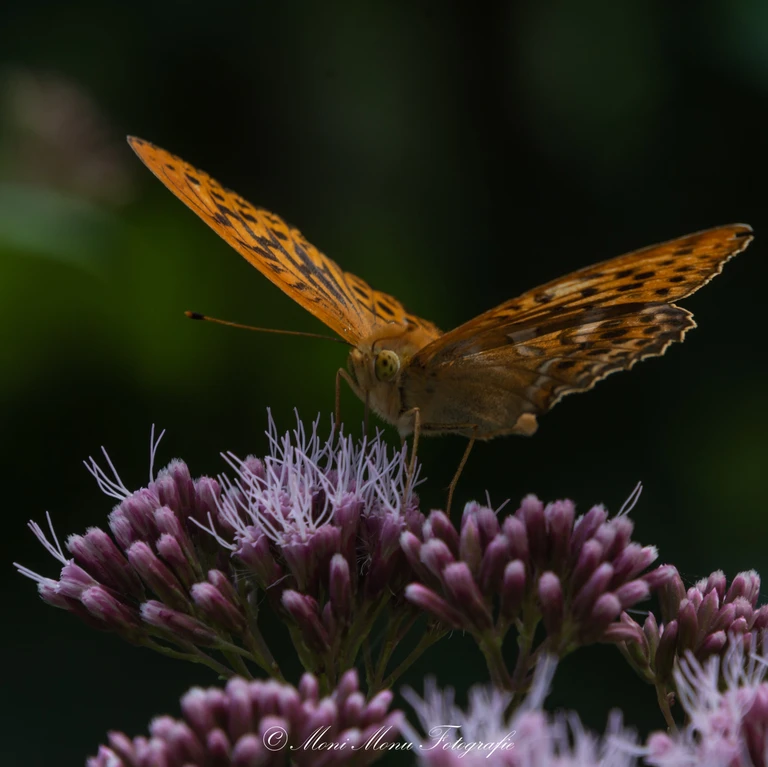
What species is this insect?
Argynnis paphia
